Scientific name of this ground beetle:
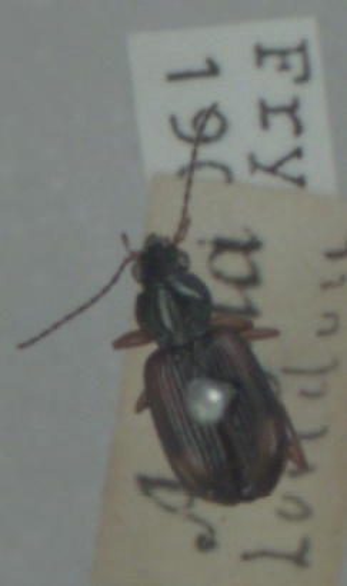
Bembidion tetracolum
